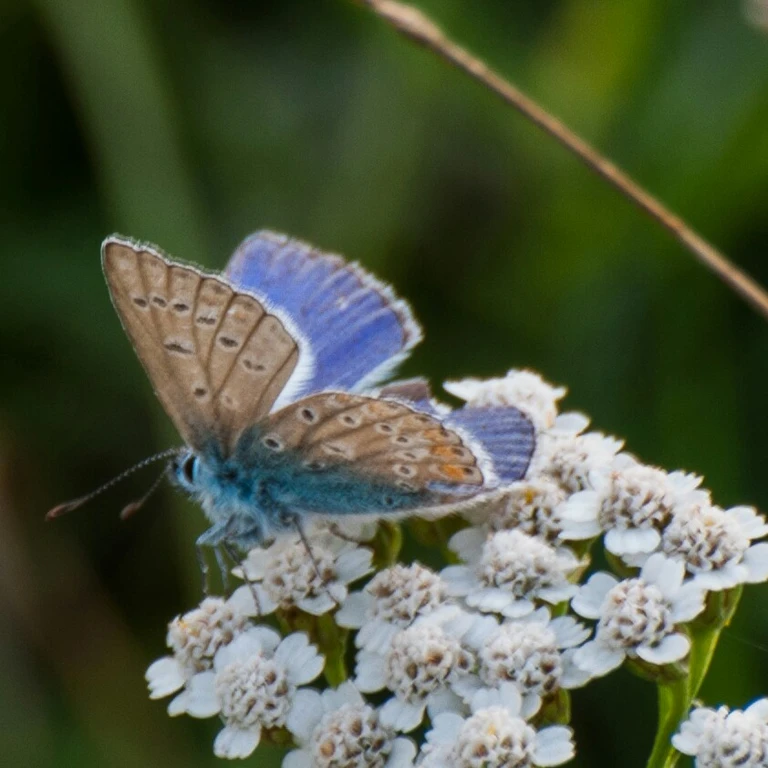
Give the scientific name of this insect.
Polyommatus icarus
